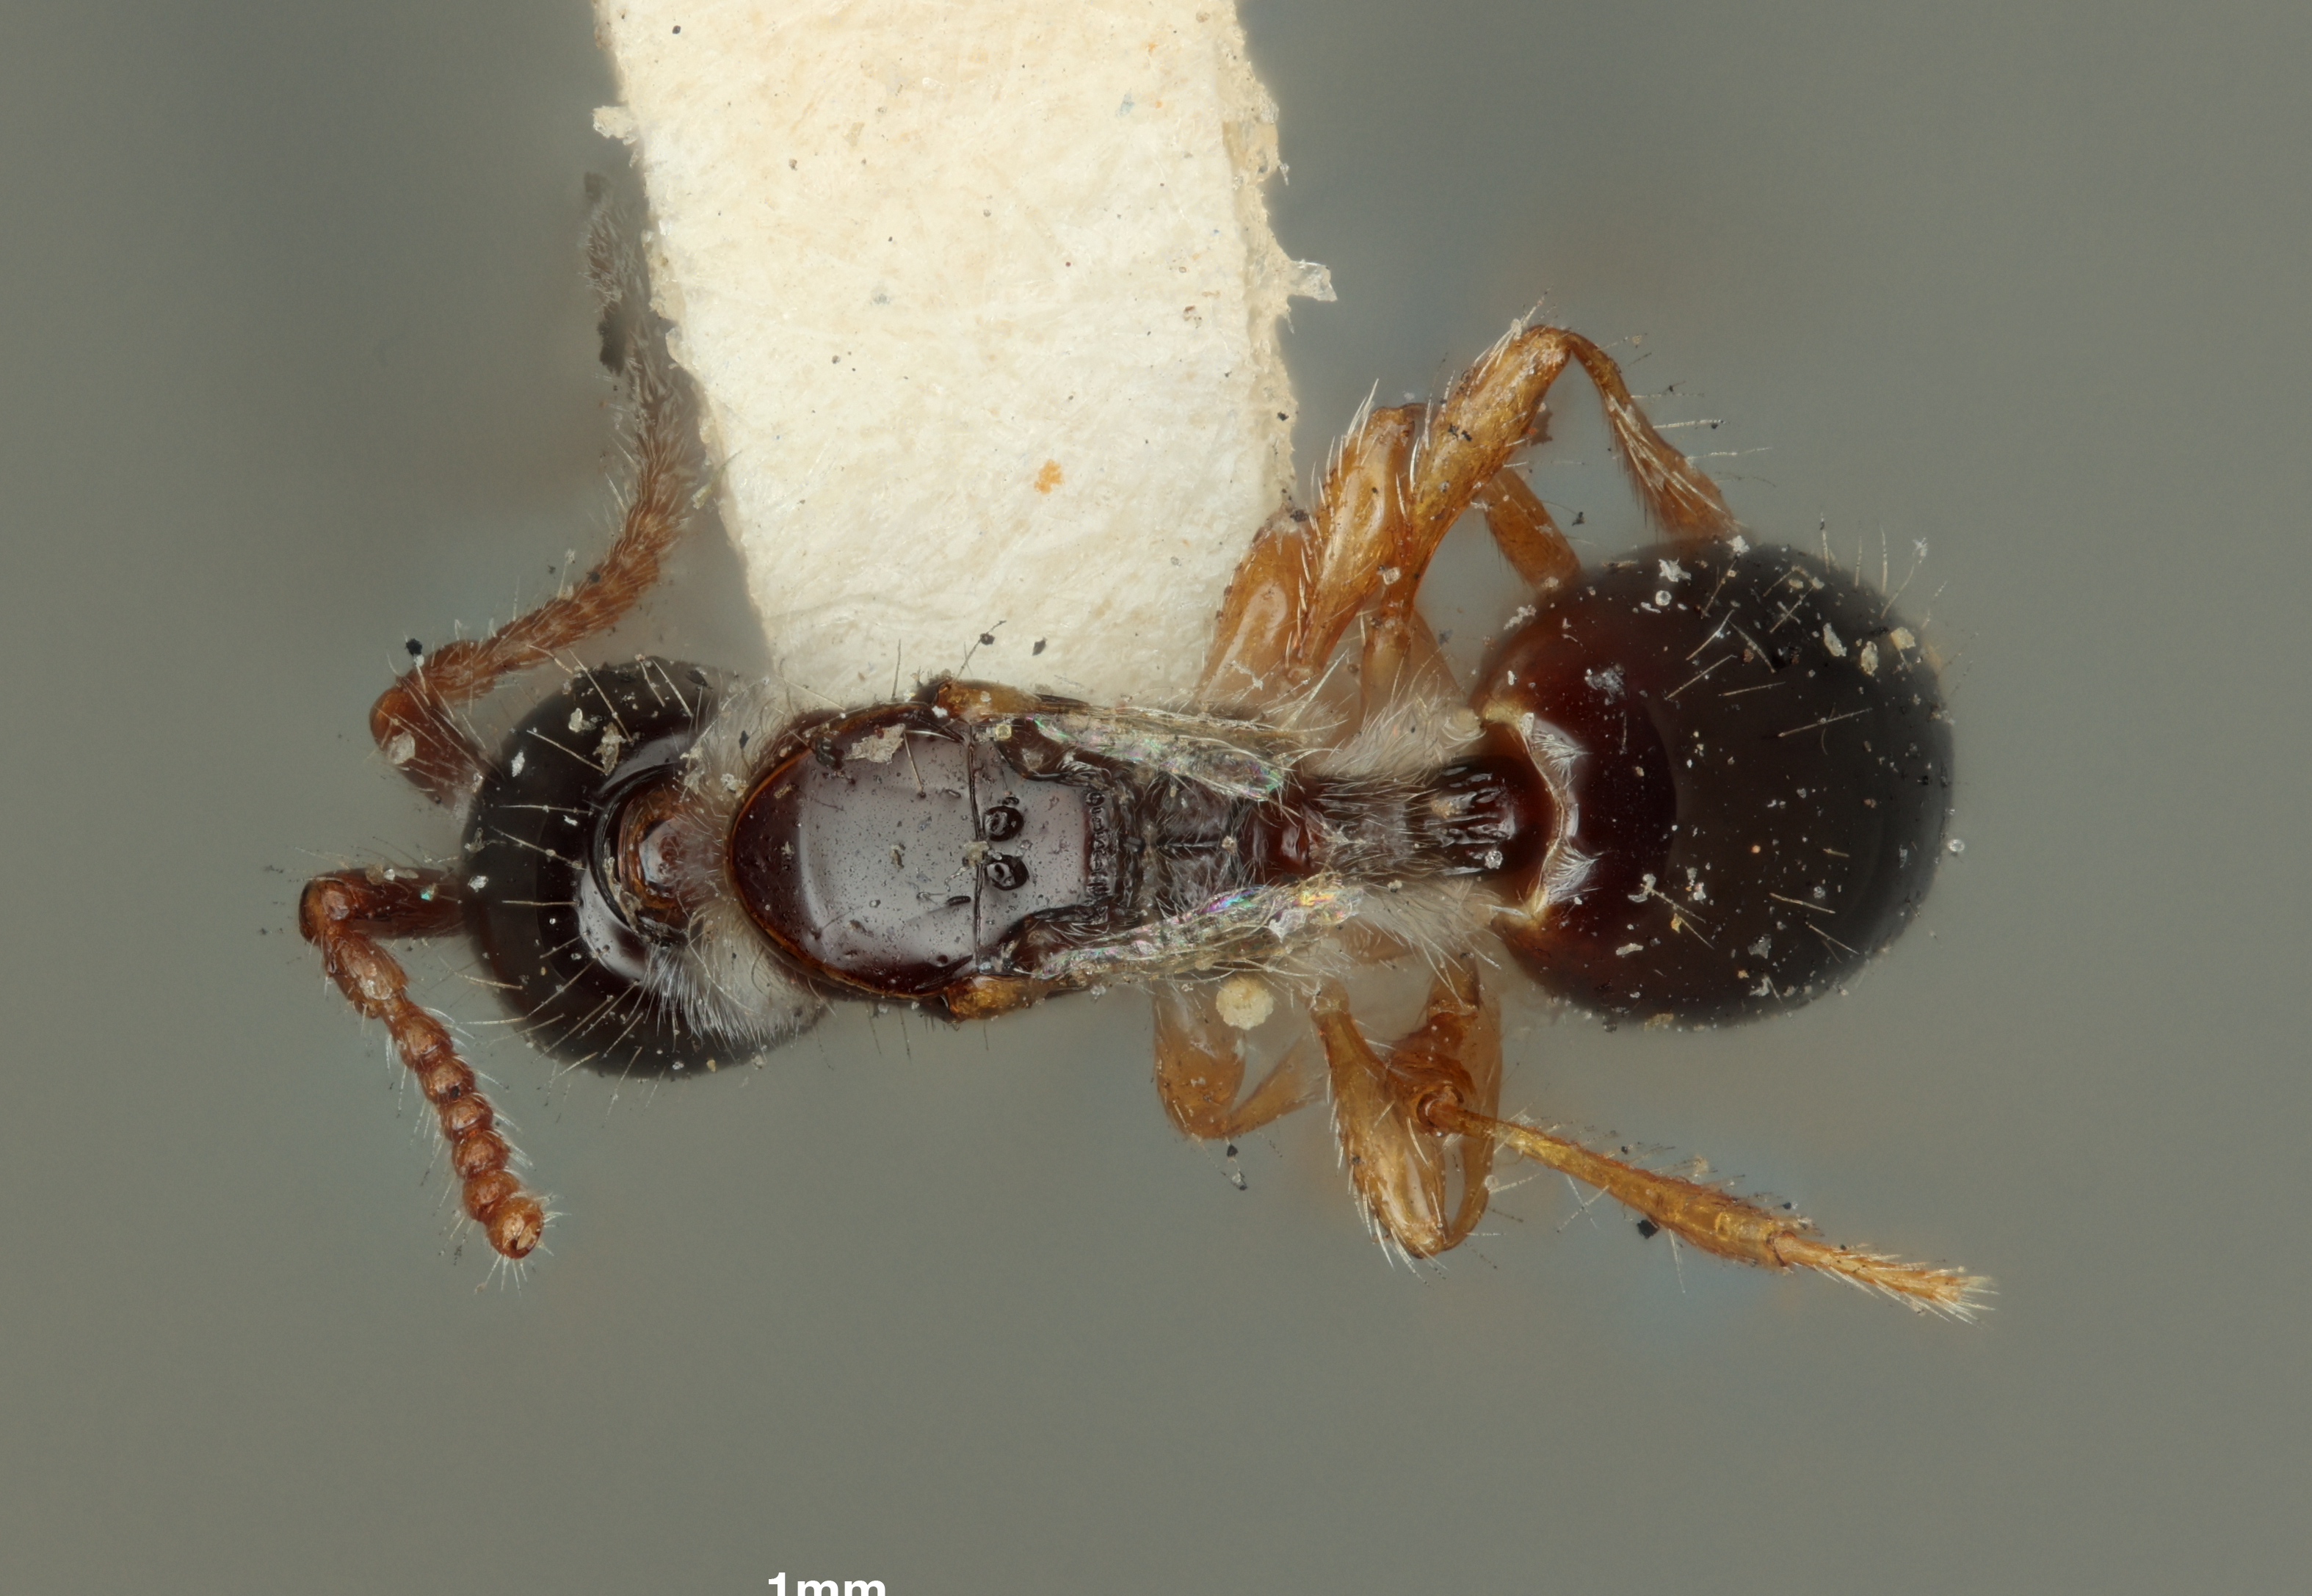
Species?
Basalys californica
